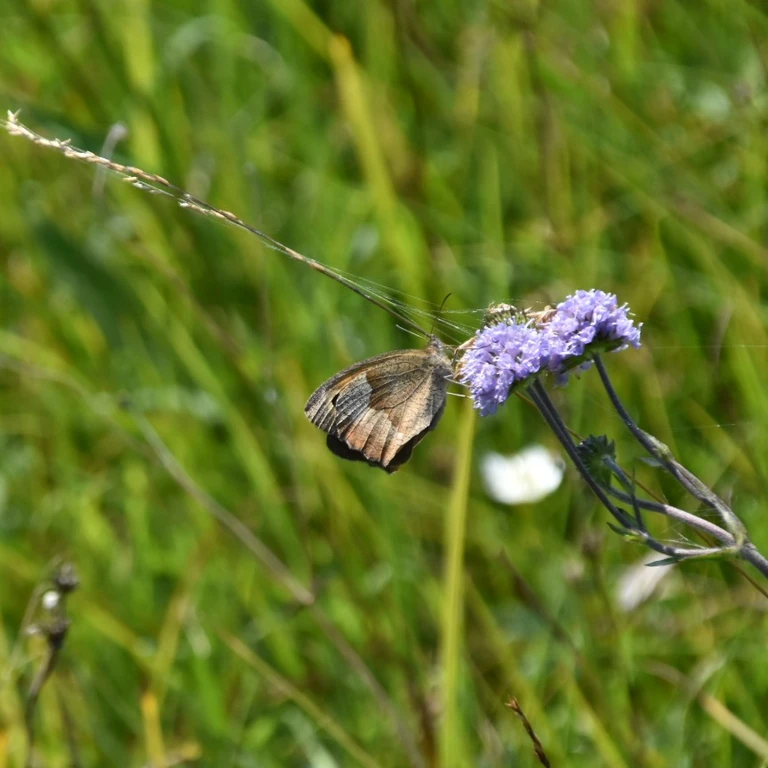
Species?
Maniola jurtina
